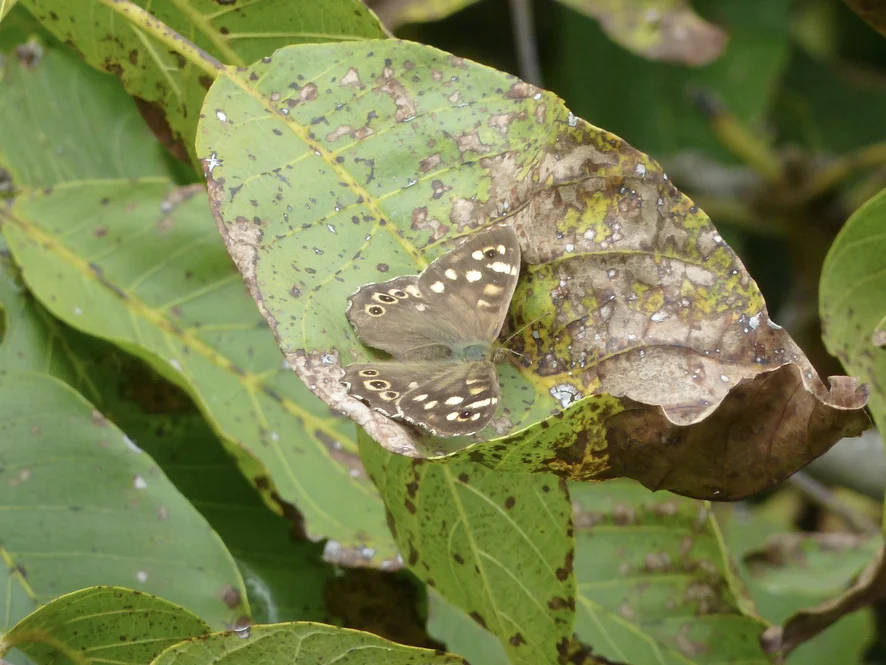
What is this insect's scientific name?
Pararge aegeria
